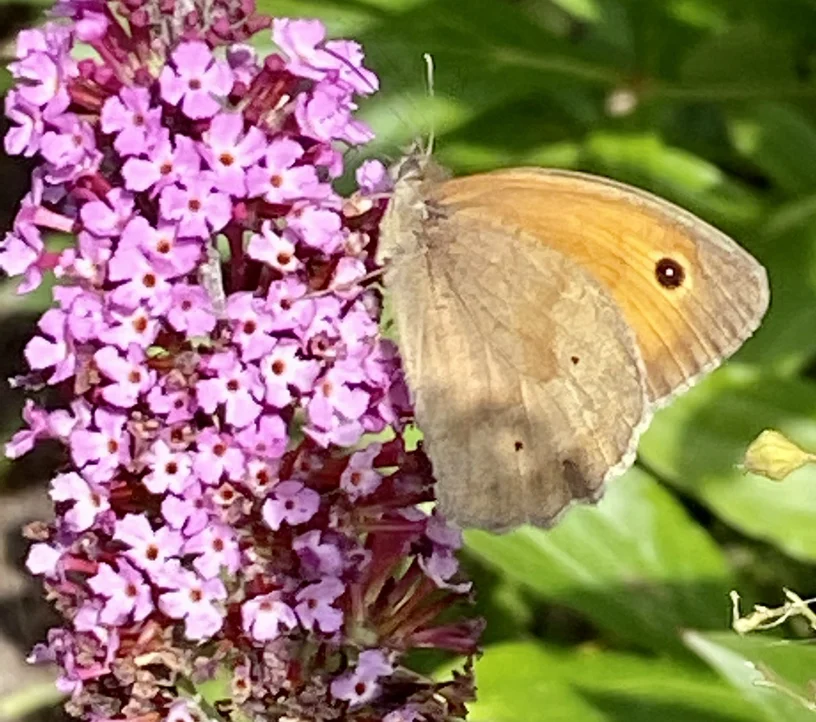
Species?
Maniola jurtina
